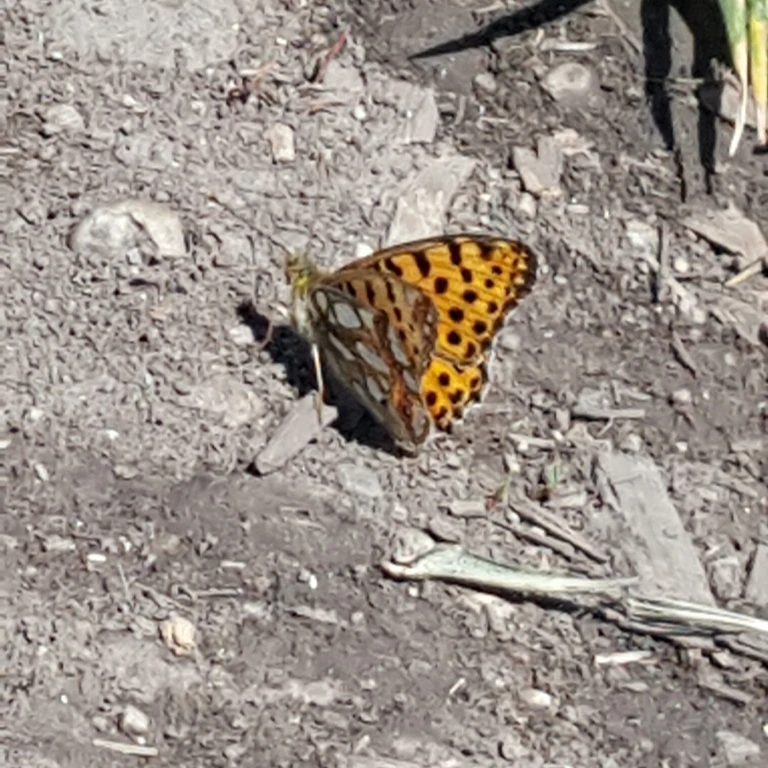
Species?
Issoria lathonia
